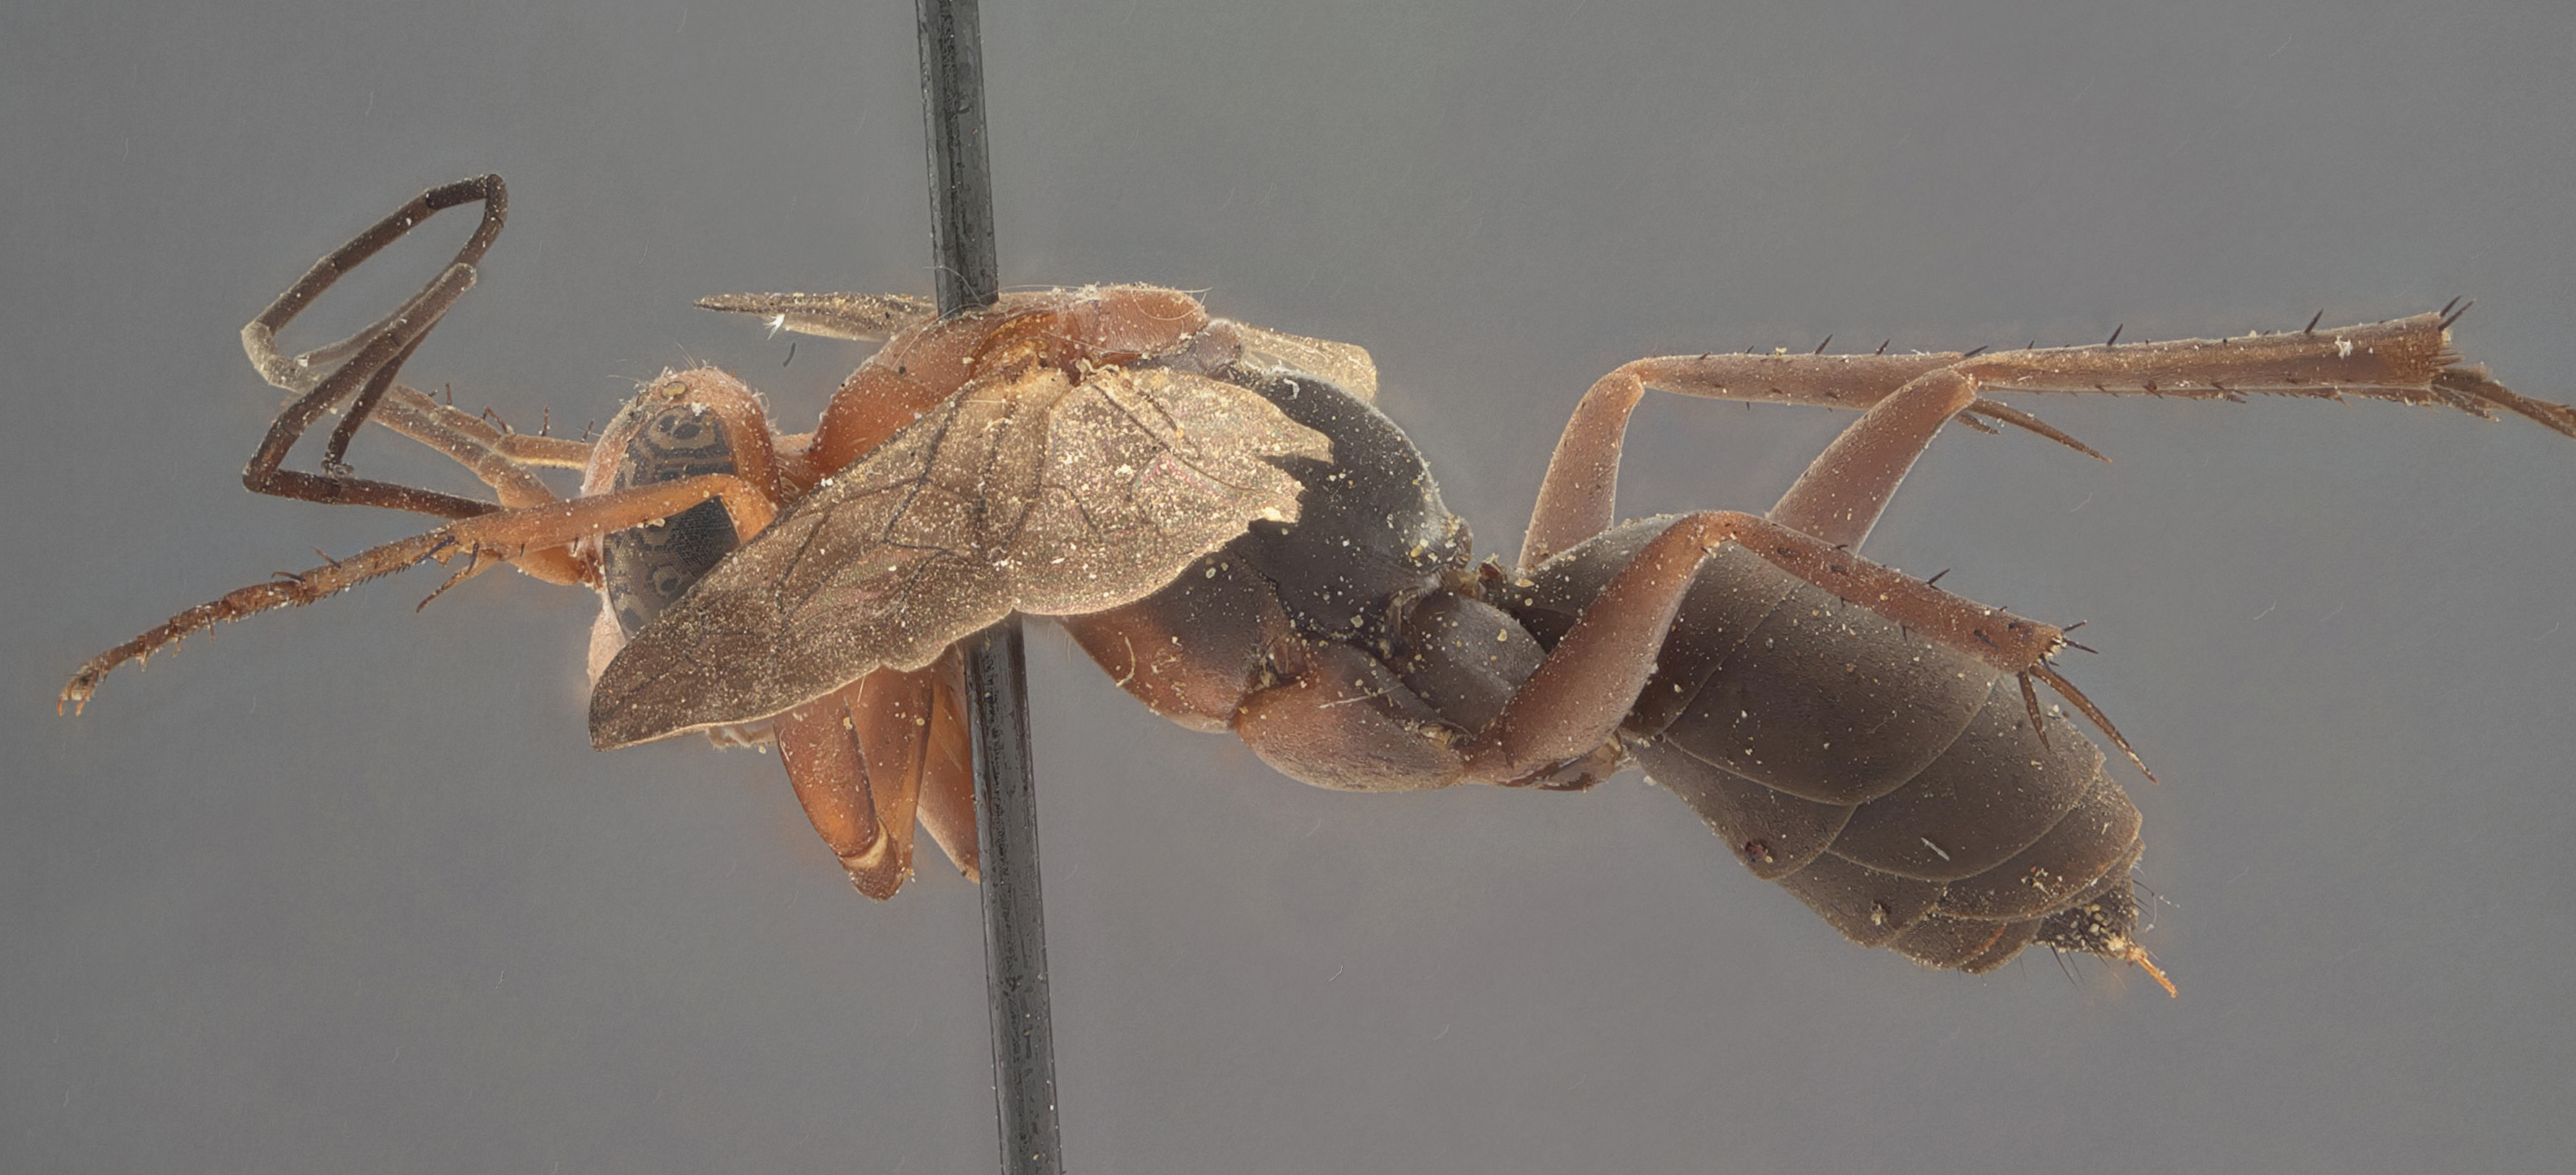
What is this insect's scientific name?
Pompilus masrensis
